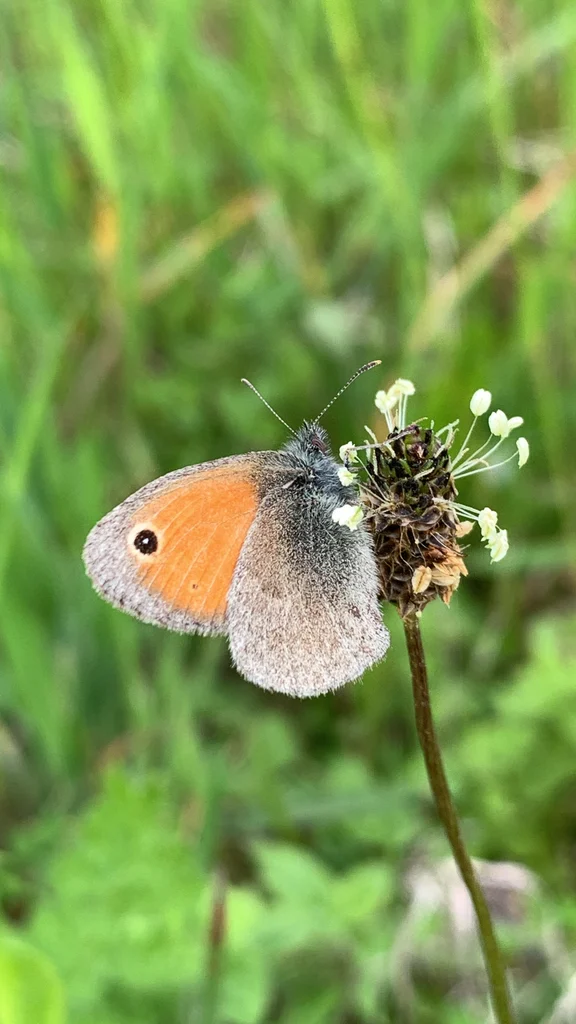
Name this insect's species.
Coenonympha pamphilus
